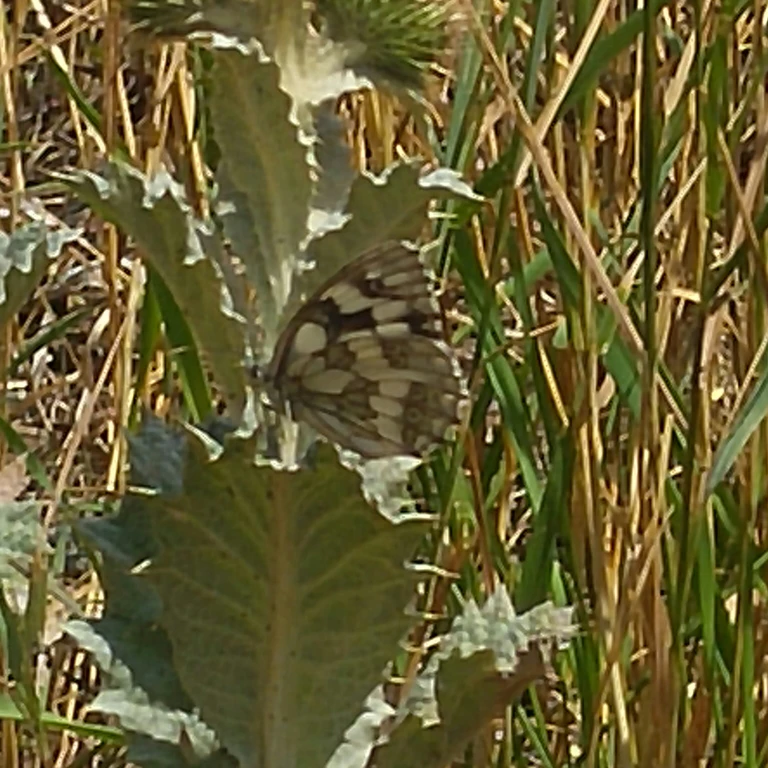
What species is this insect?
Melanargia galathea
